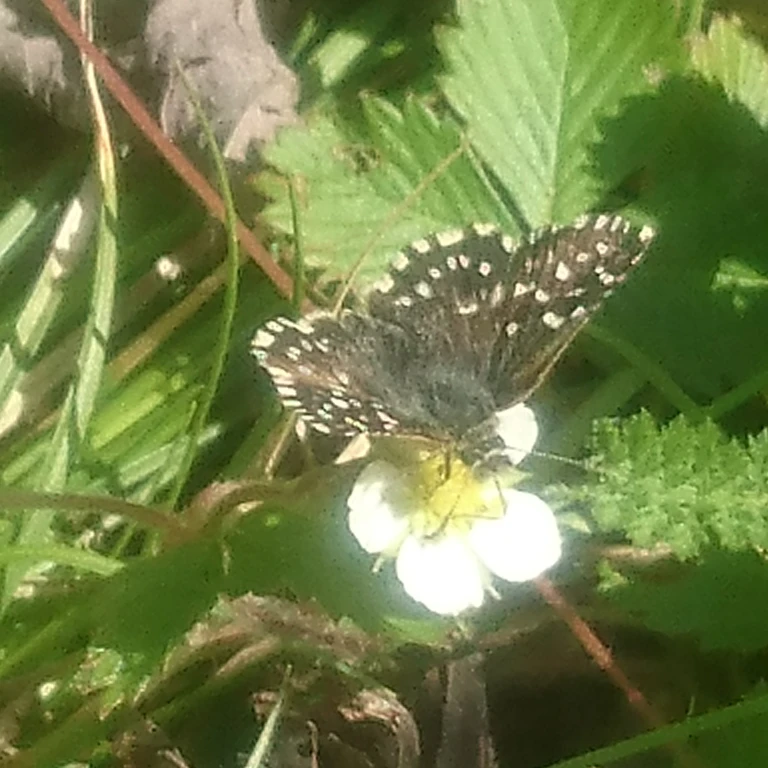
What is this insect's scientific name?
Pyrgus malvae
